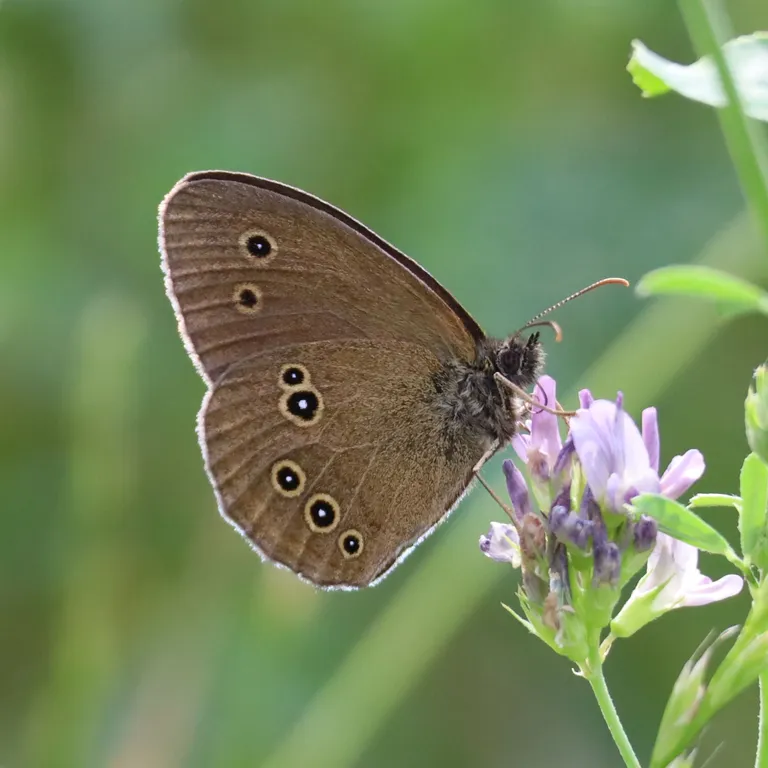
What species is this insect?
Aphantopus hyperantus
